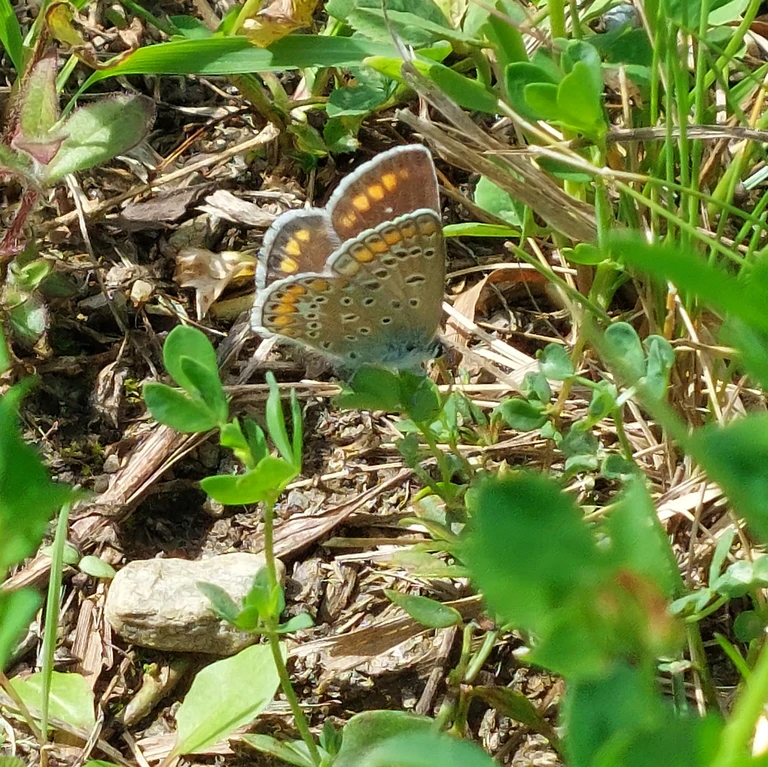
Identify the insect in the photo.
Polyommatus icarus
